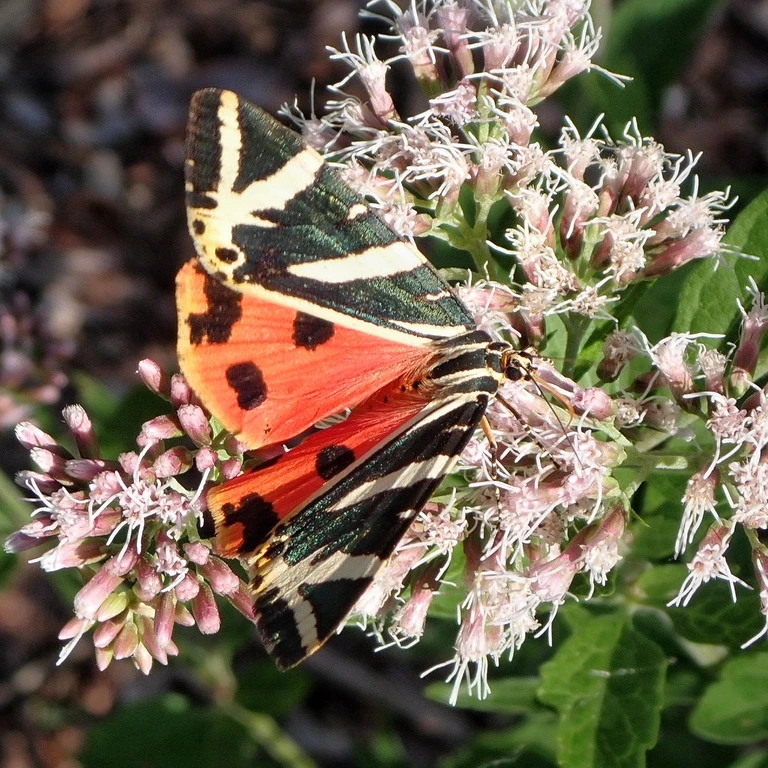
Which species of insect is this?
Euplagia quadripunctaria
